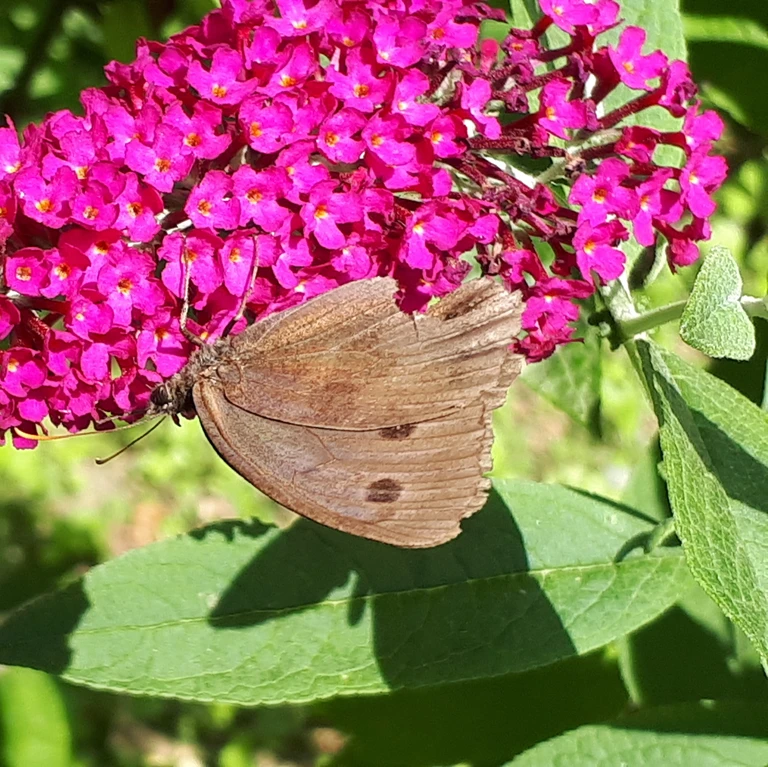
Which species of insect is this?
Minois dryas
